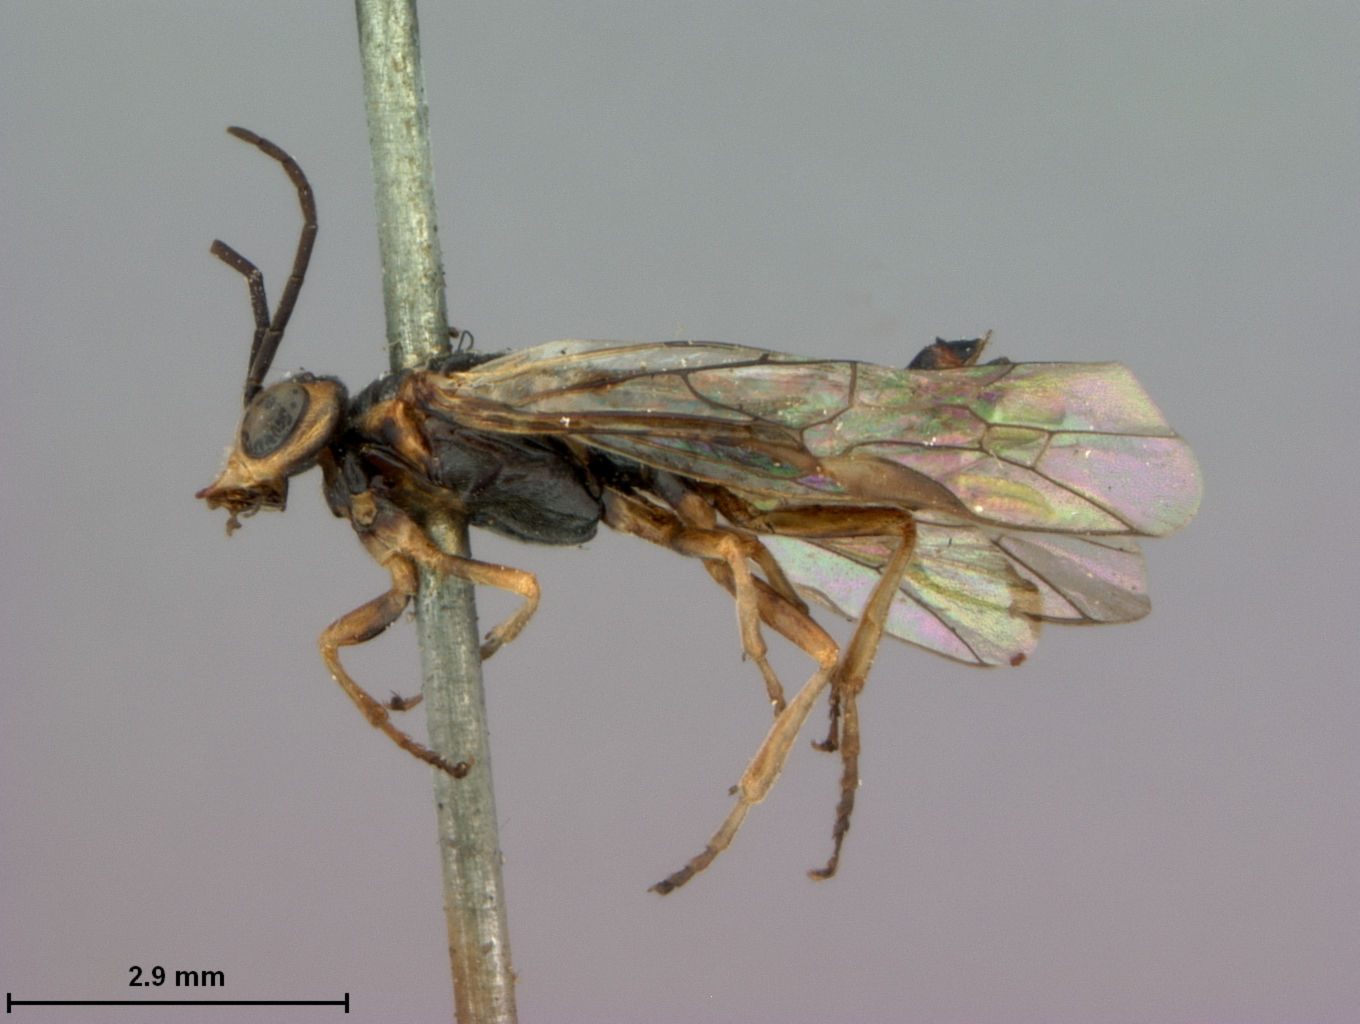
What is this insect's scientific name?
Amauronematus orbitalis
